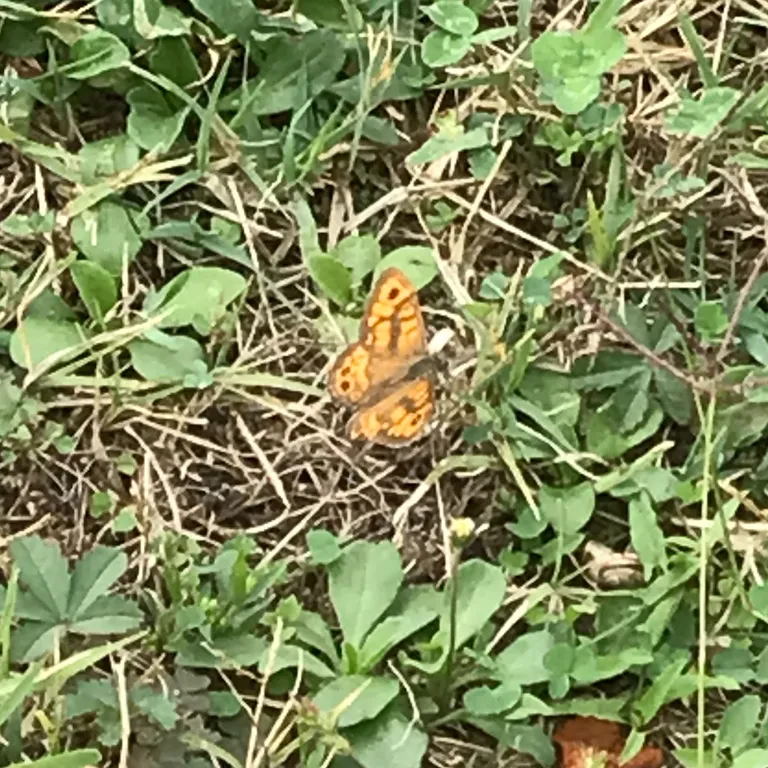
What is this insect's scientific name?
Lasiommata megera (also Pararge megera)
